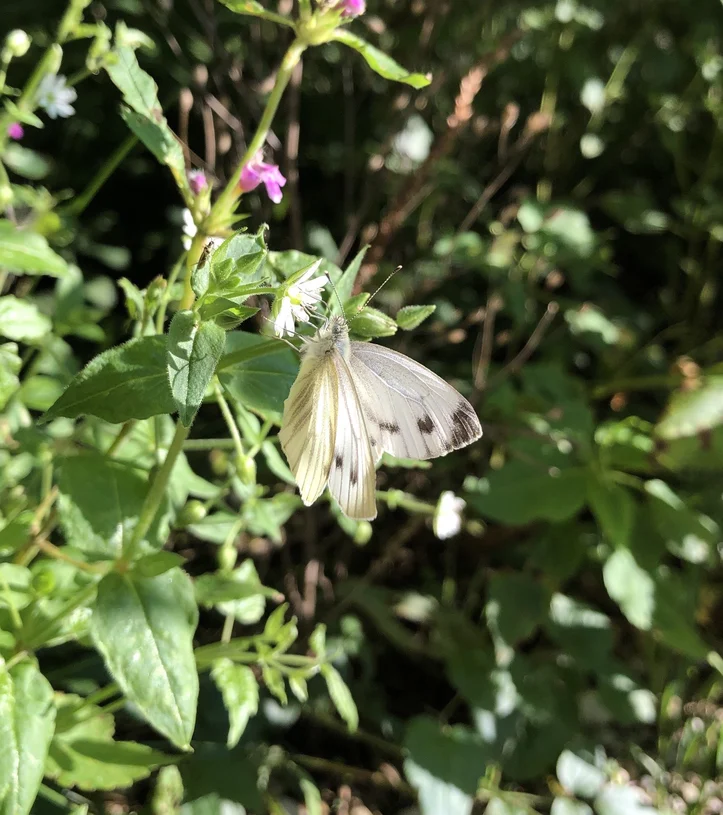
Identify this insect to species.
Pieris napi
